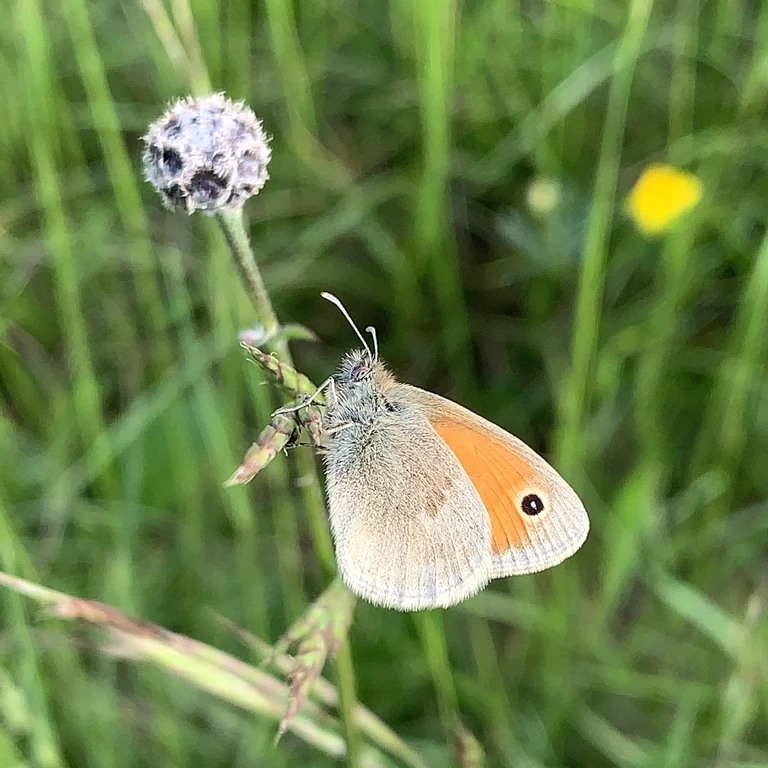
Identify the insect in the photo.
Coenonympha pamphilus
